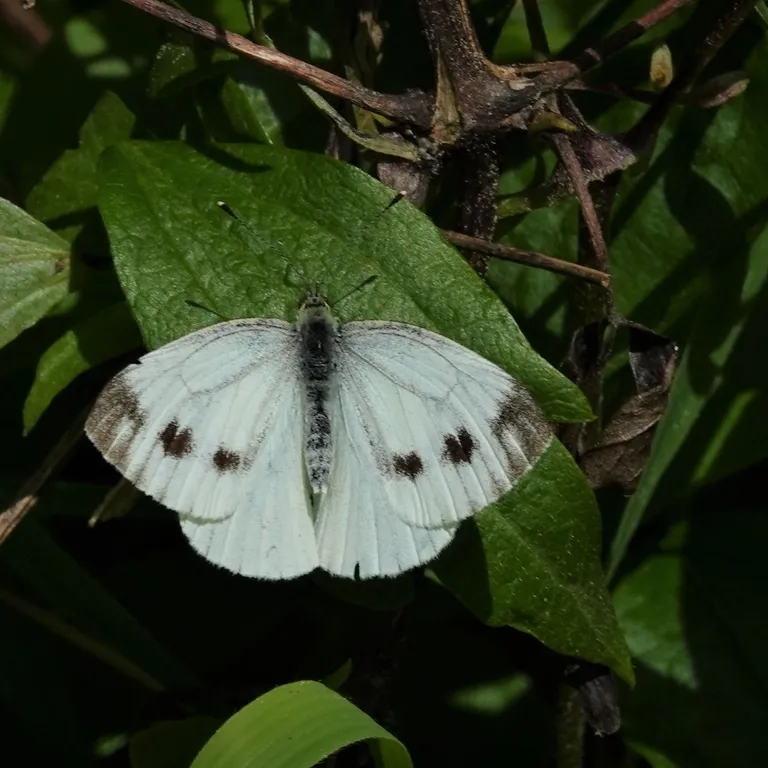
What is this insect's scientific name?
Pieris napi
